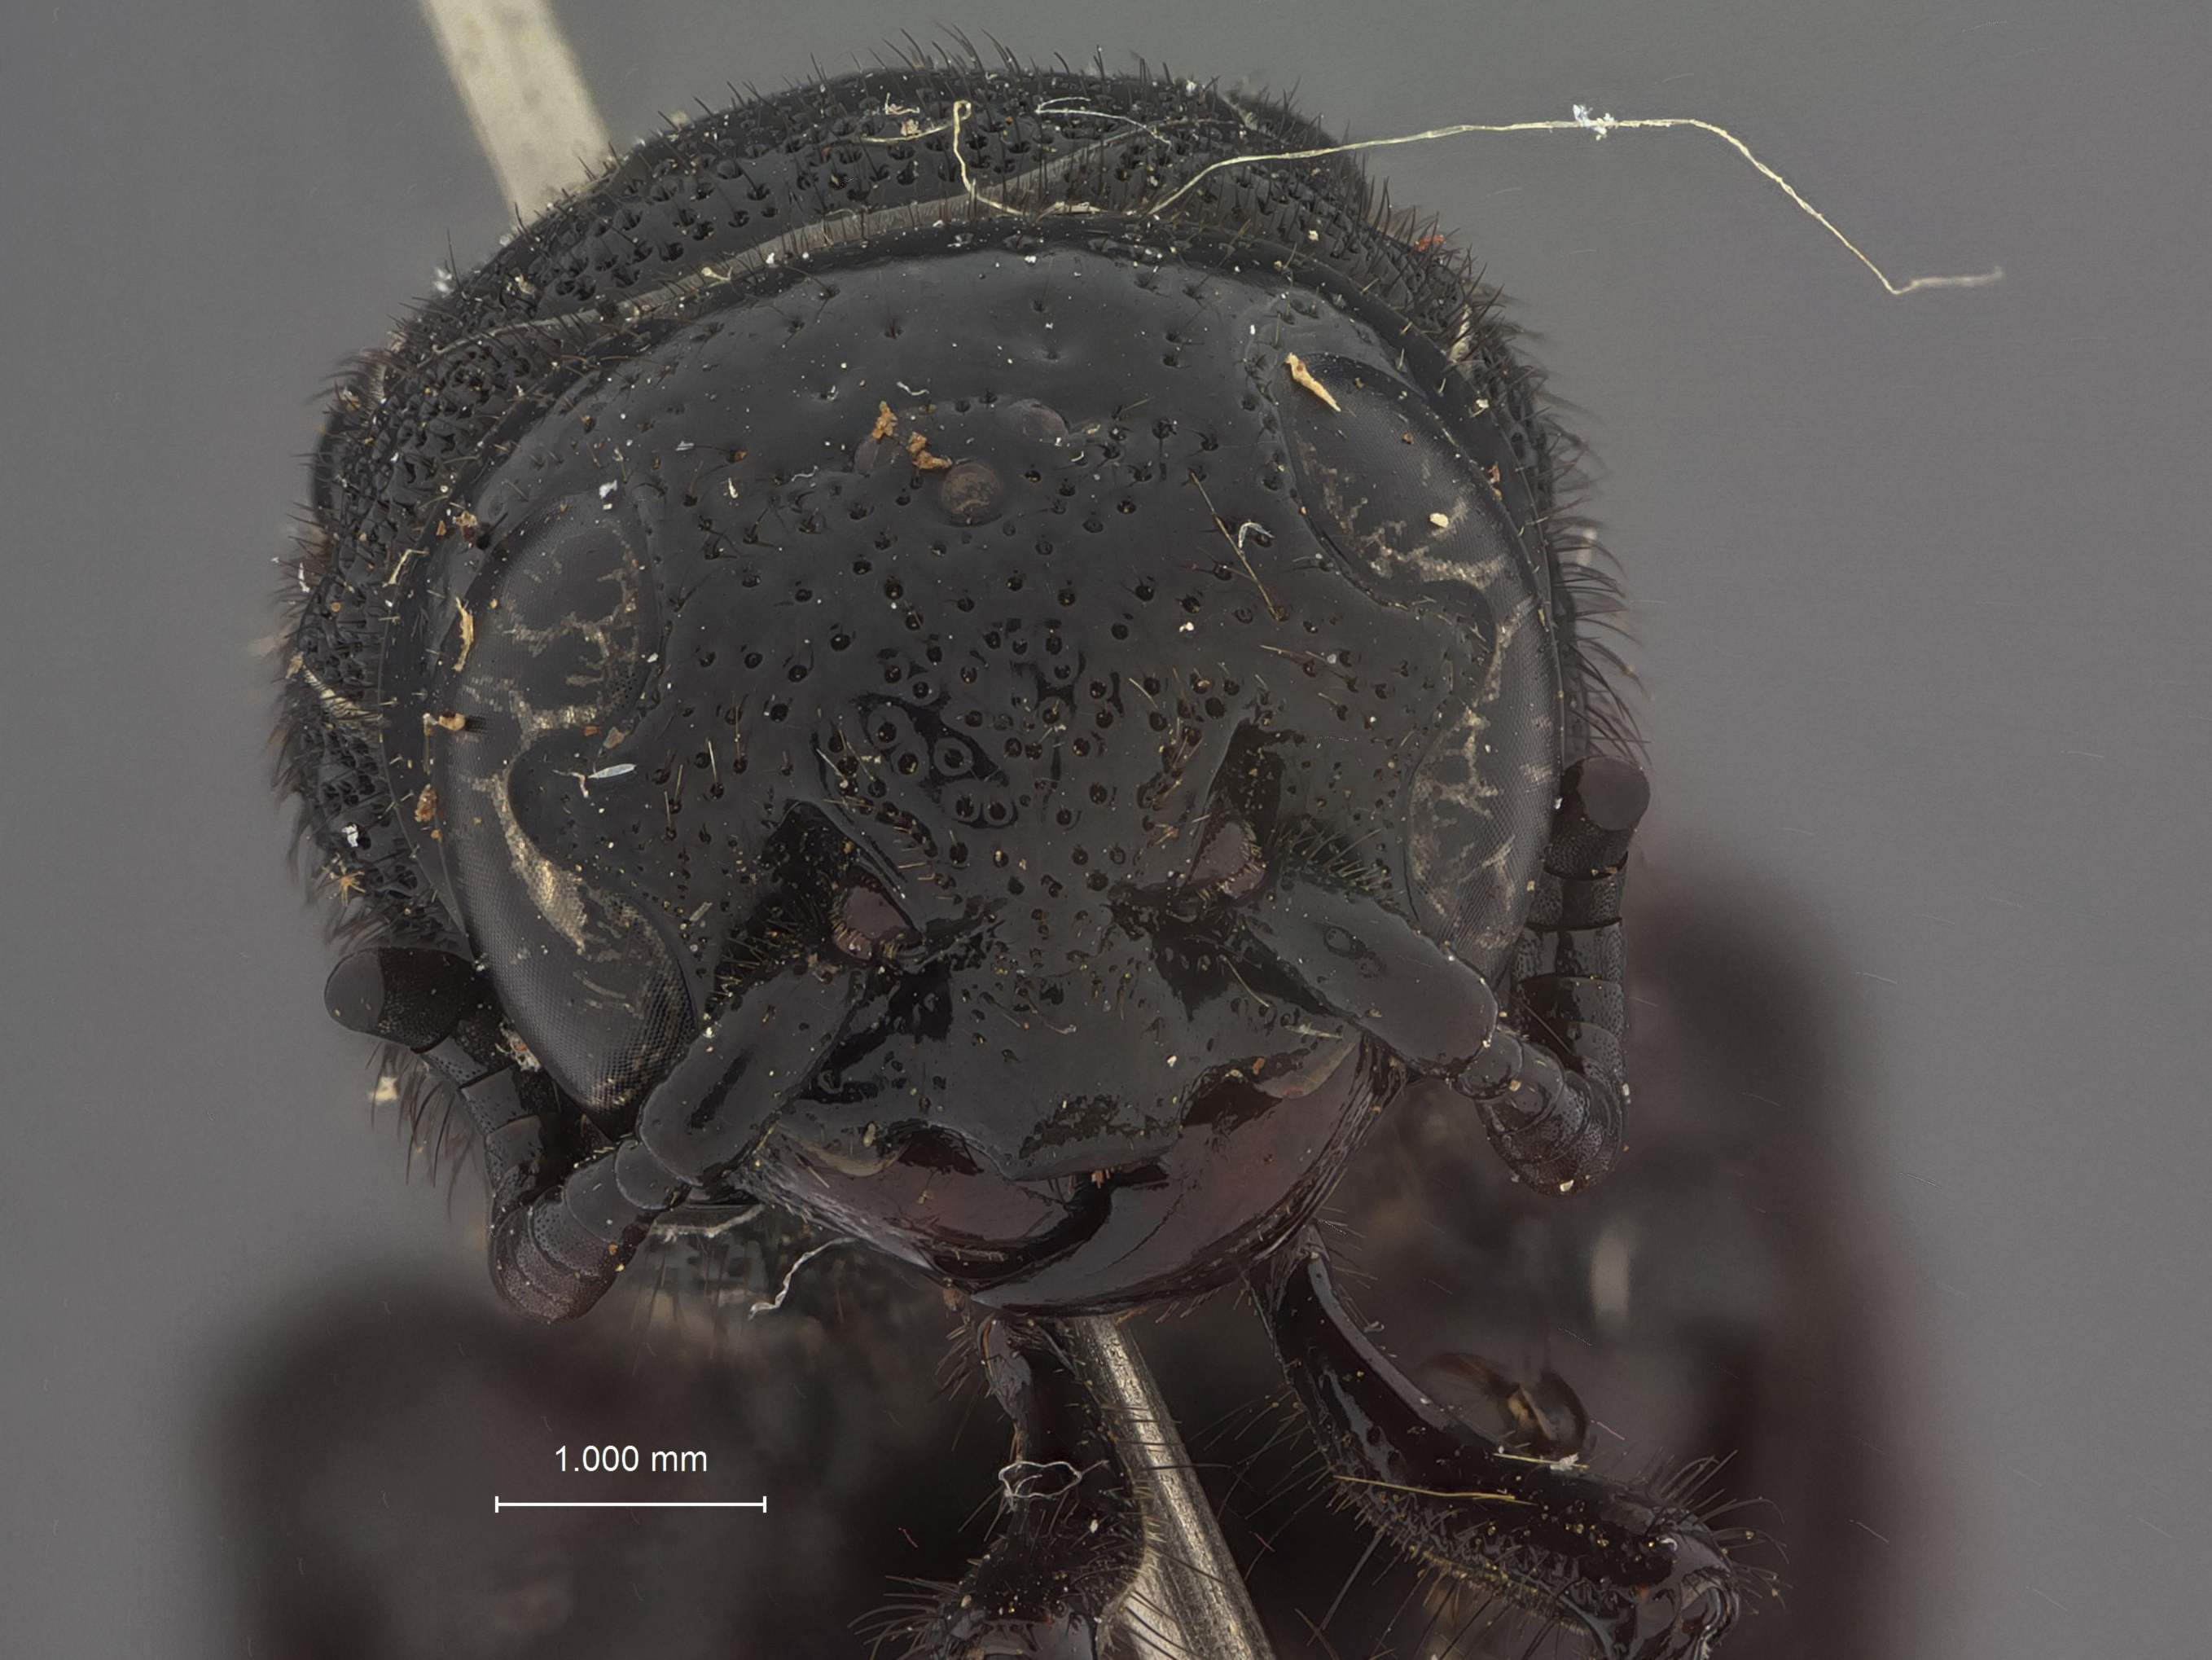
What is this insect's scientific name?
Triscolia bella
